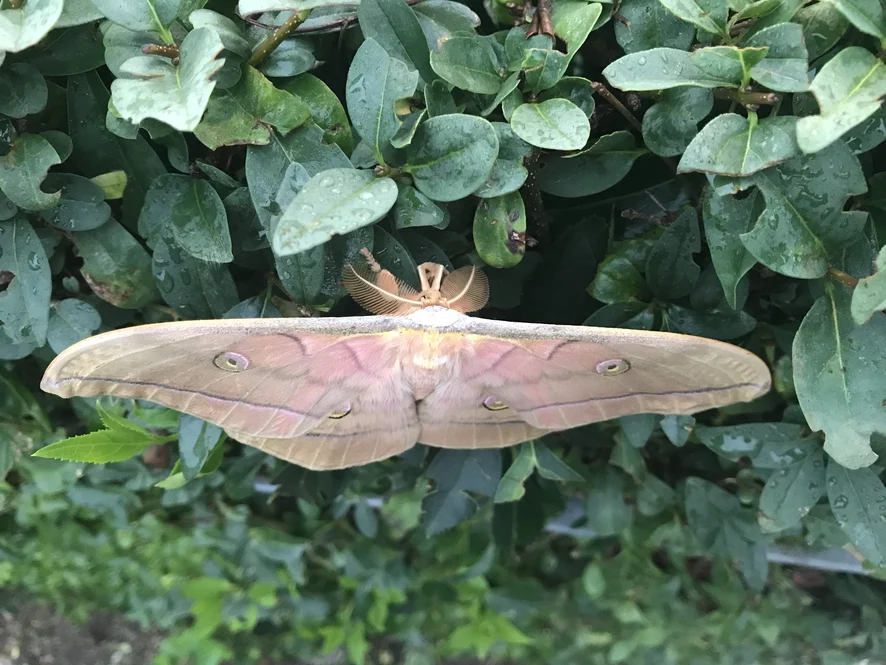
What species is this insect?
Antheraea yamamai
